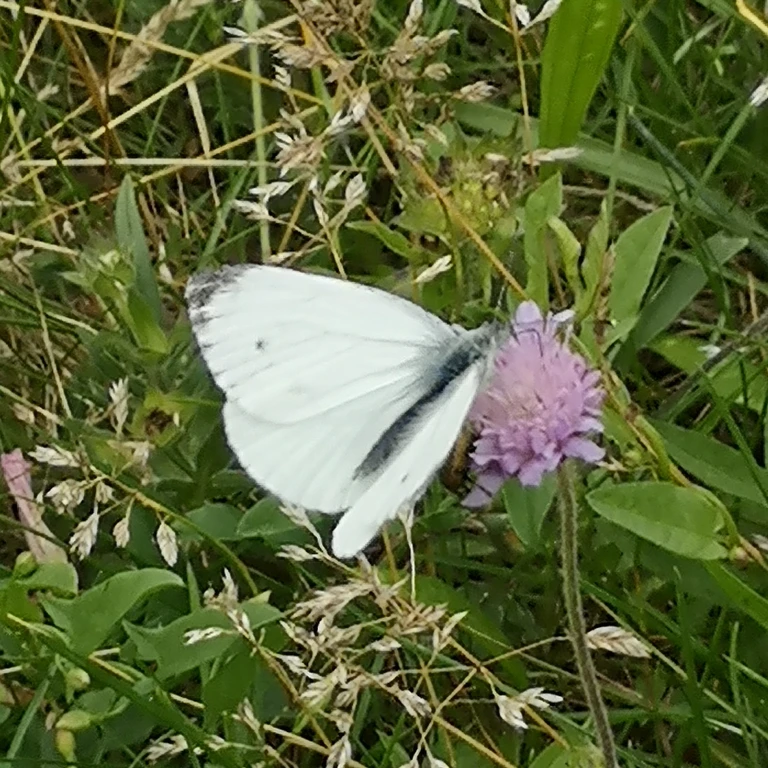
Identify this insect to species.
Pieris napi
